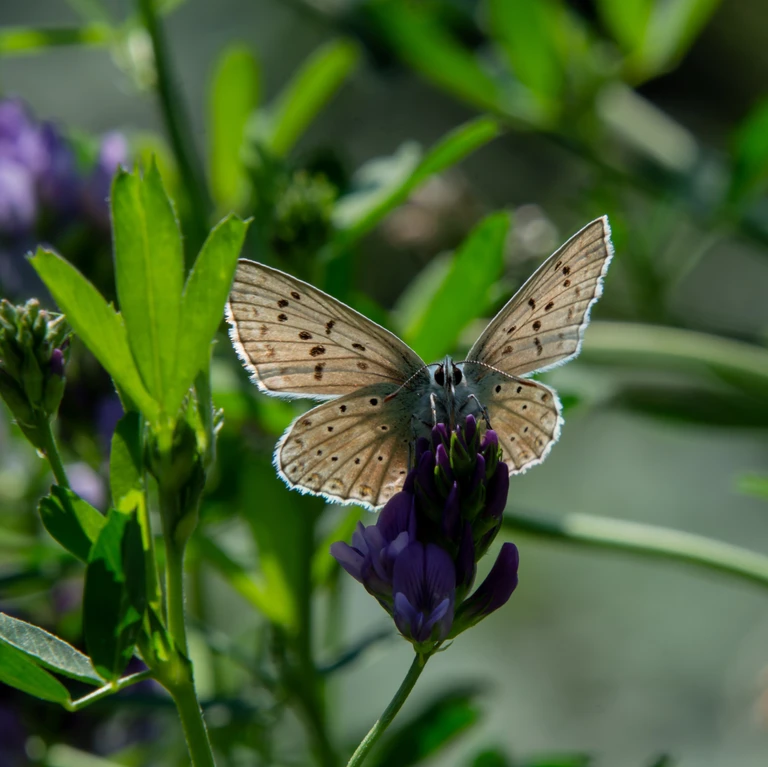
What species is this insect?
Lysandra coridon
